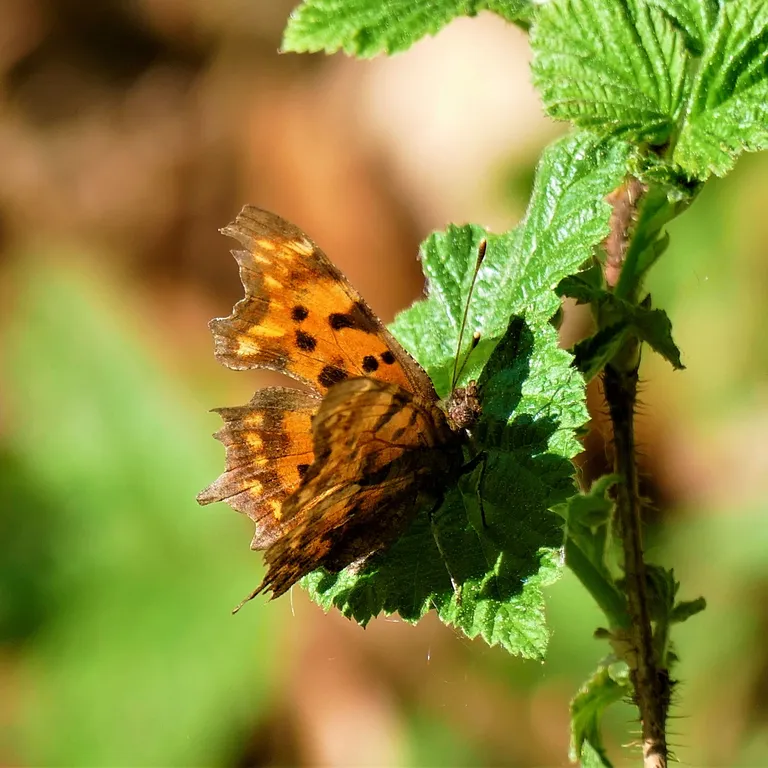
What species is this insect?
Polygonia c-album
